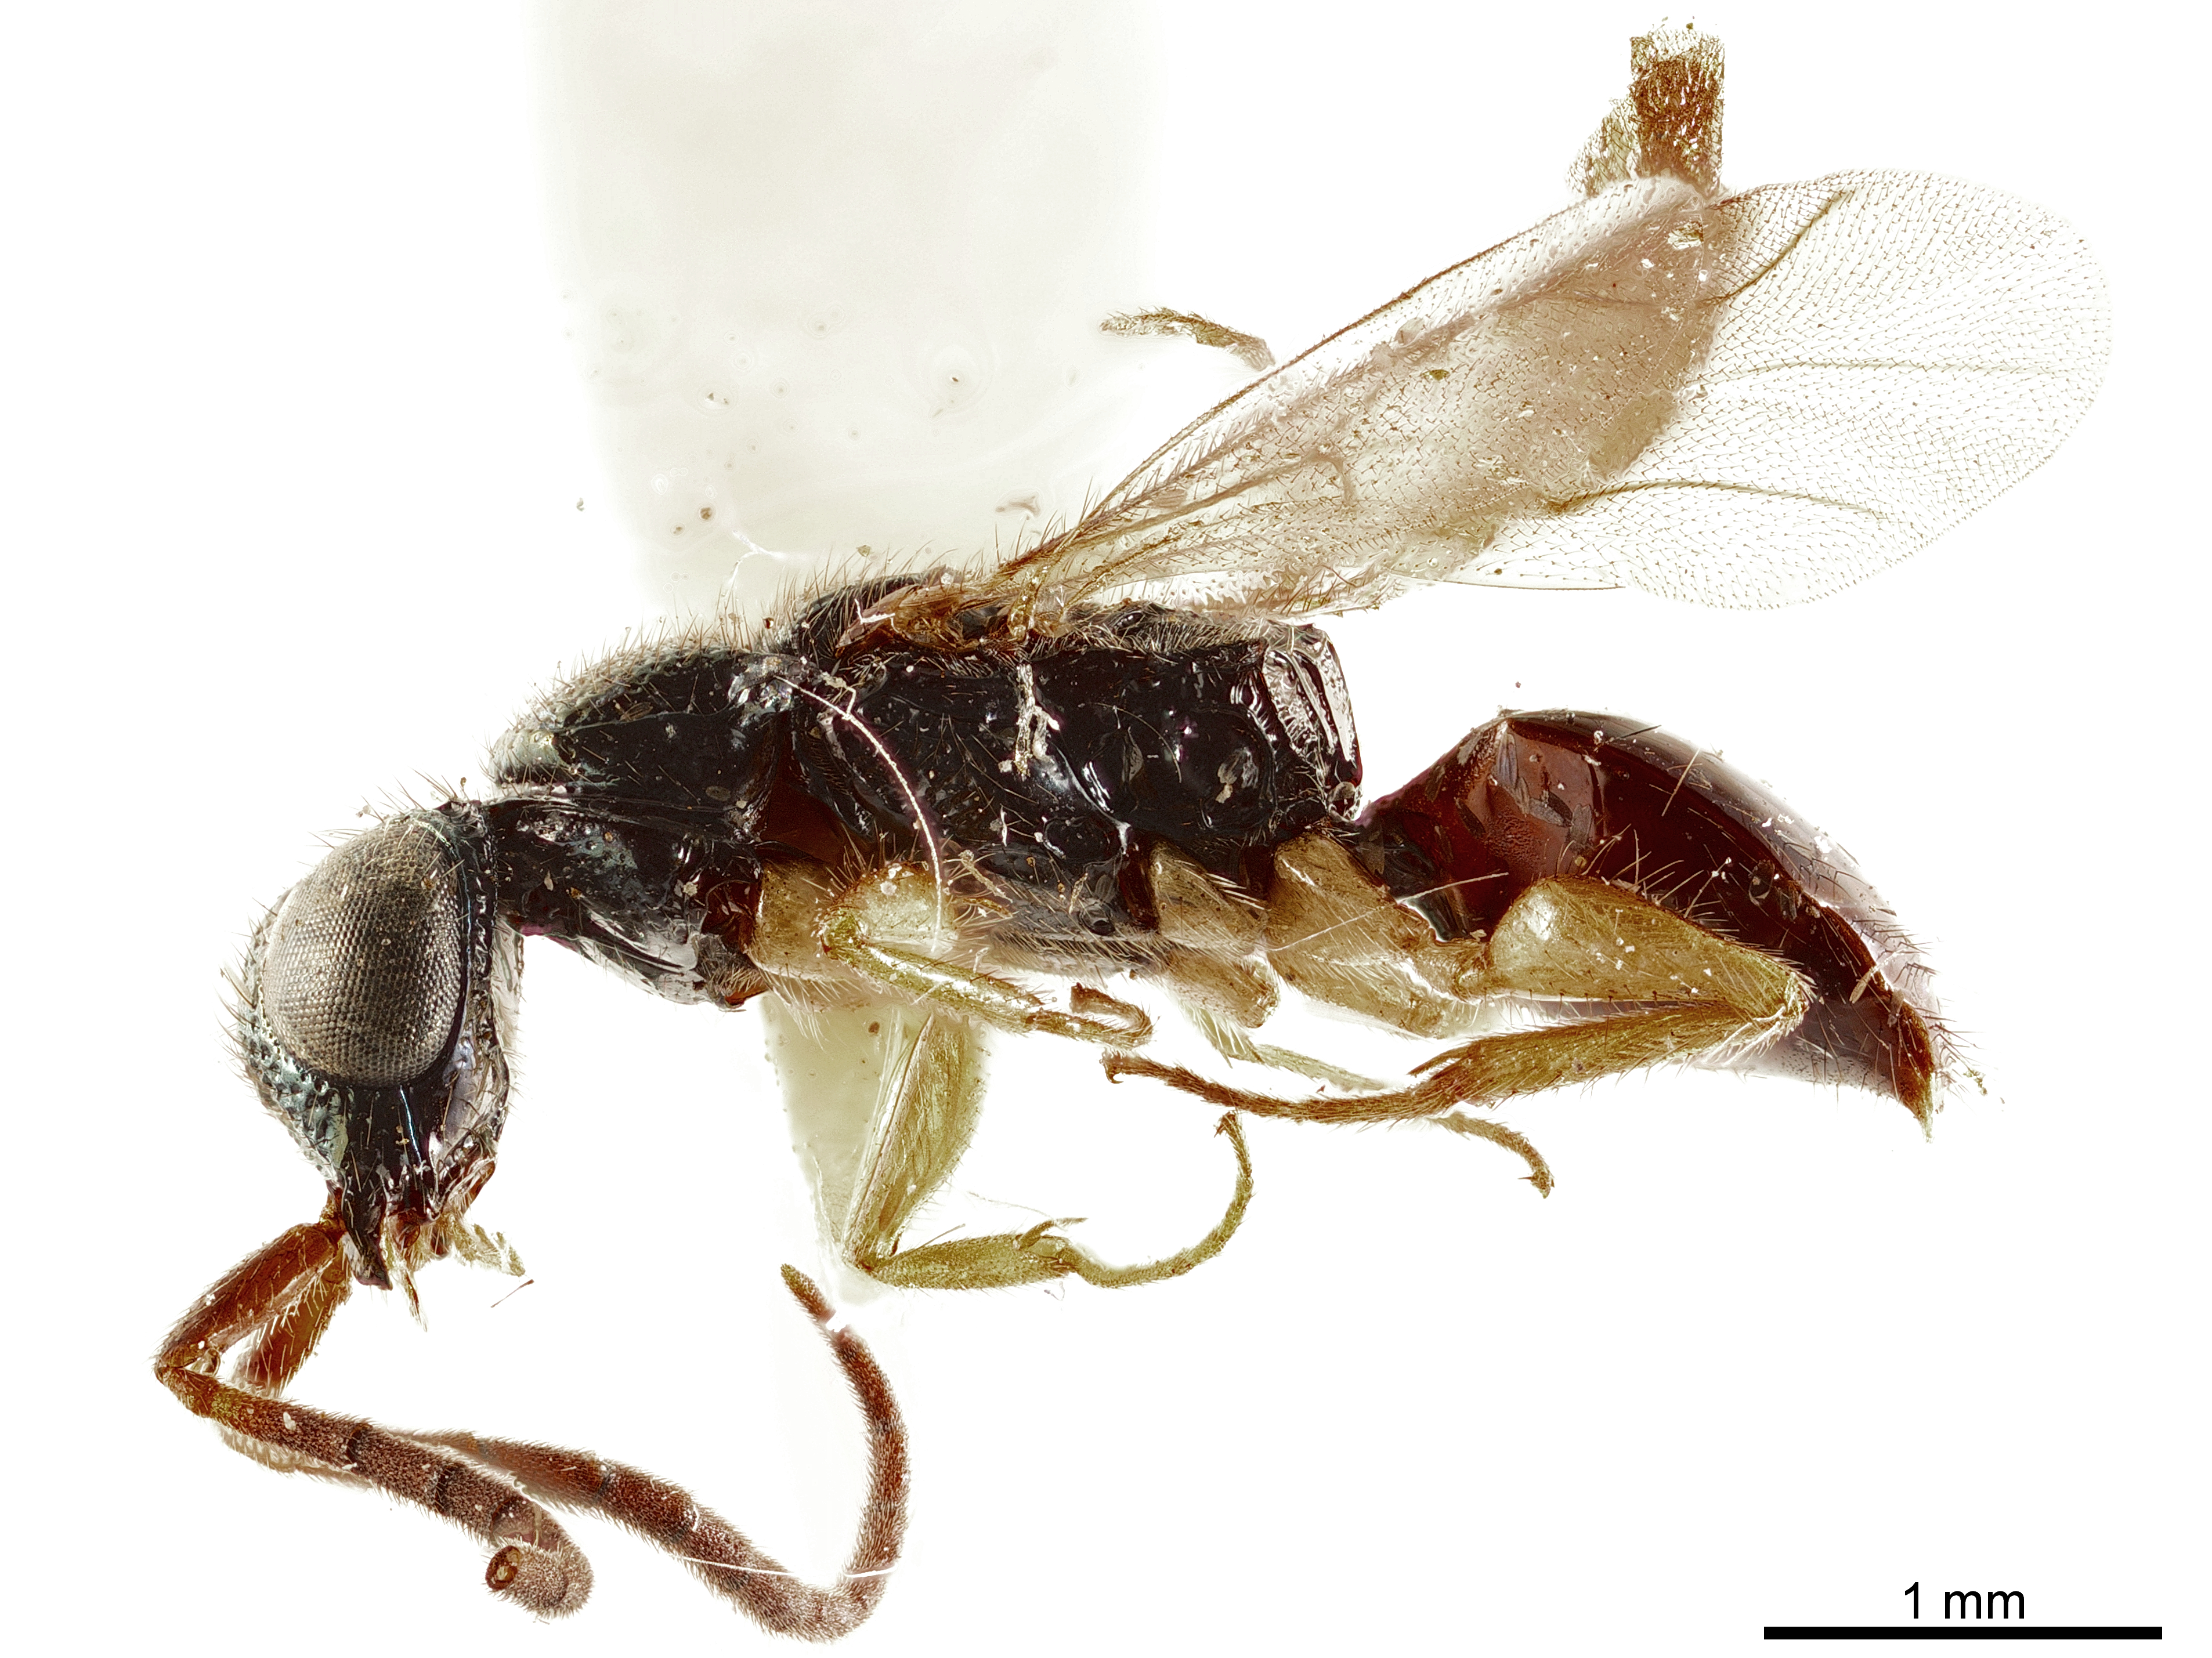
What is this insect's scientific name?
Adelphe robusta
